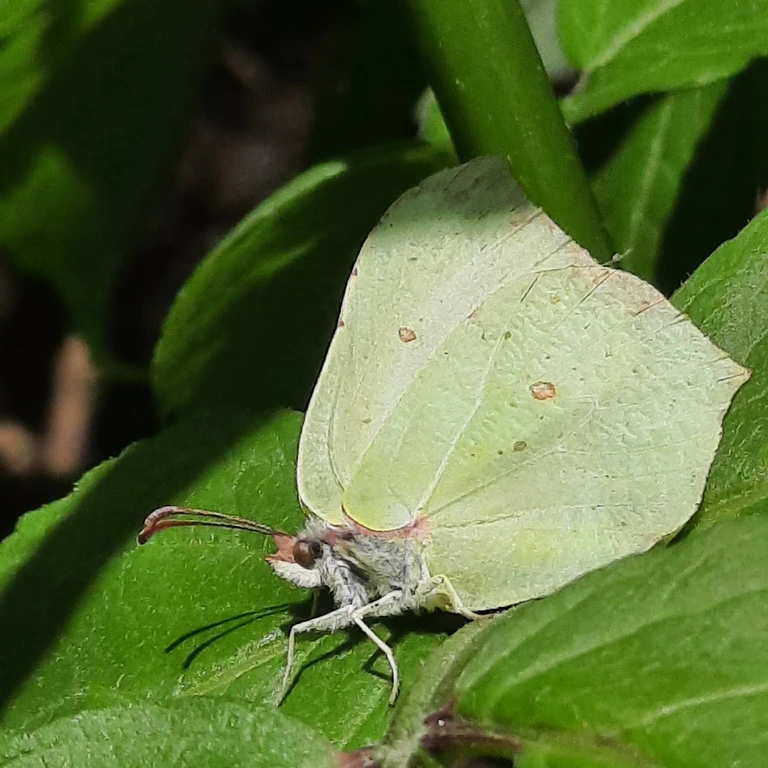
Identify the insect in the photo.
Gonepteryx rhamni
